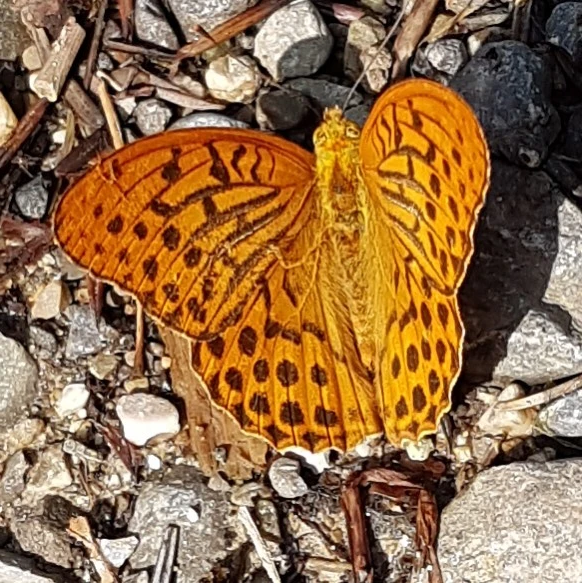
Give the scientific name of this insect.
Argynnis paphia
